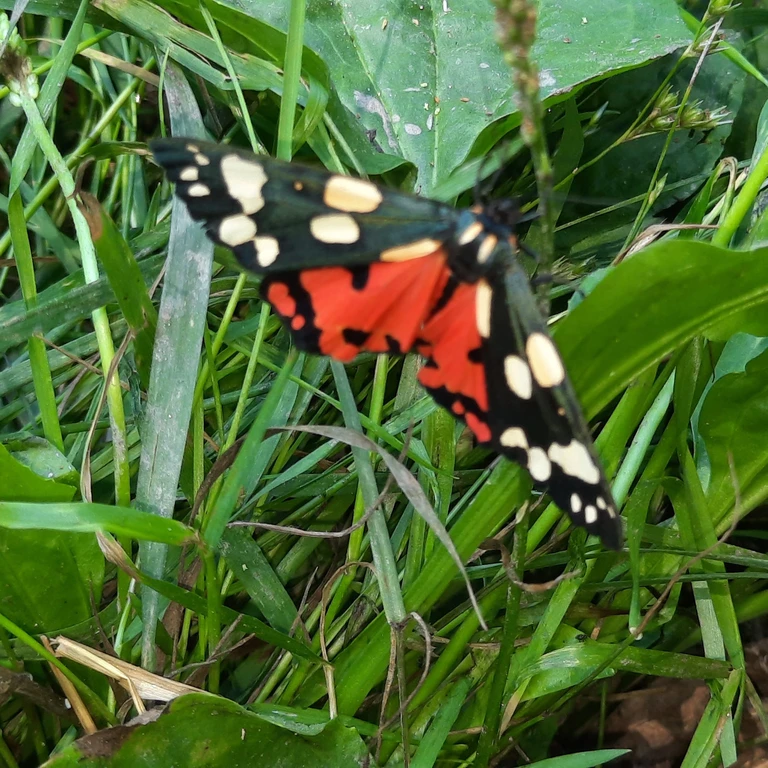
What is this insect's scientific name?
Callimorpha dominula
